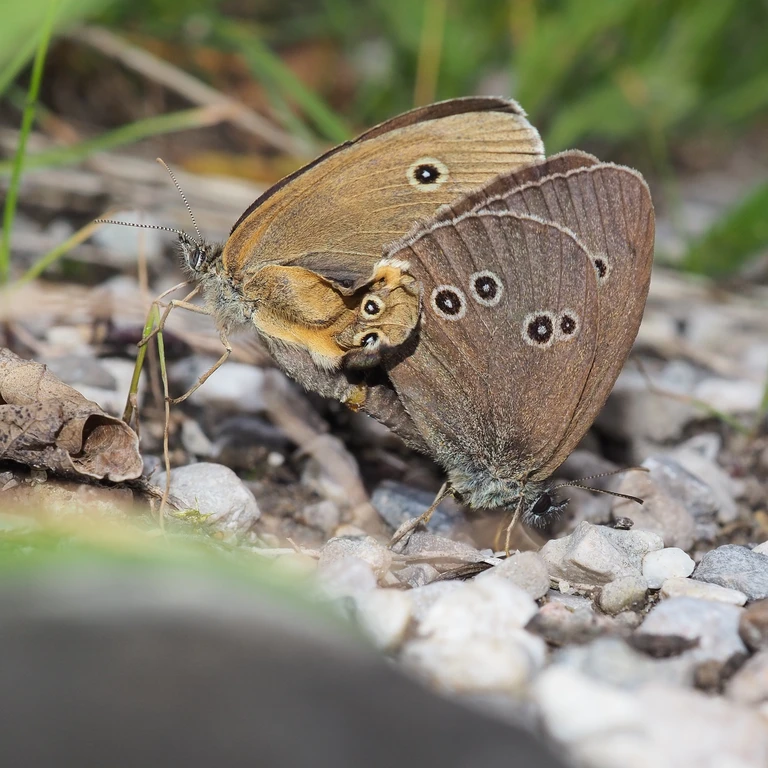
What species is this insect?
Aphantopus hyperantus
